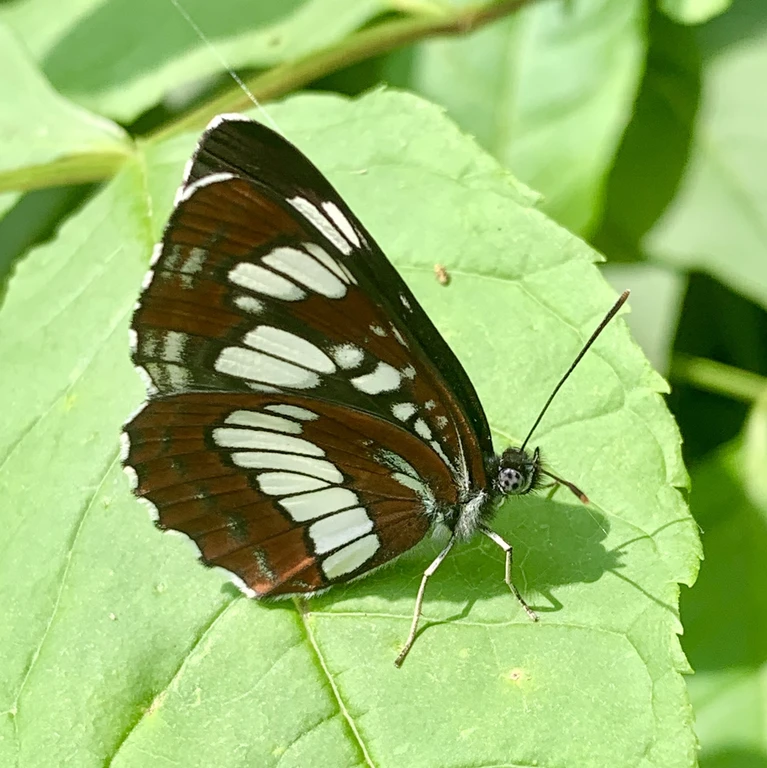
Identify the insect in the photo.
Neptis rivularis
